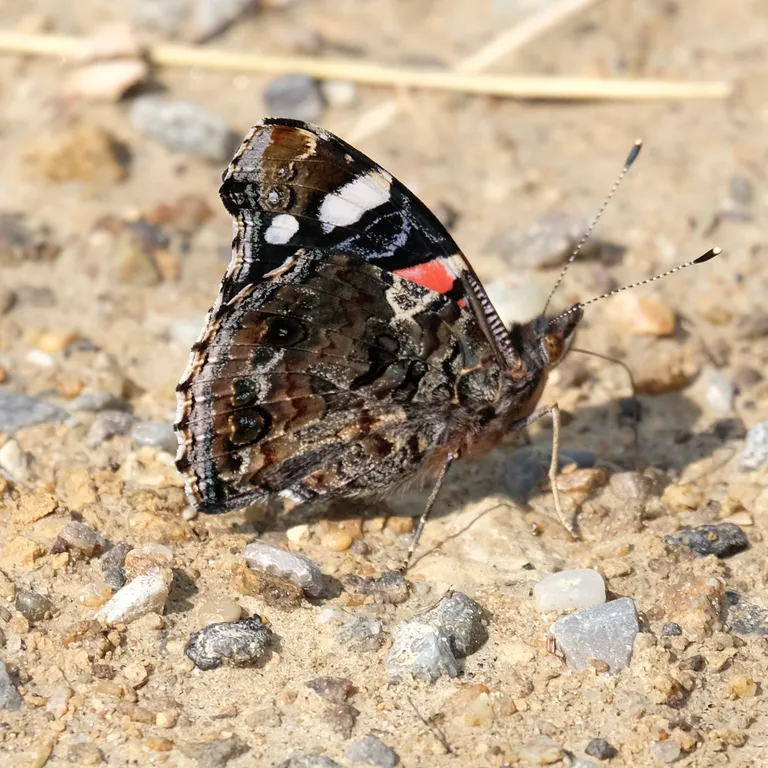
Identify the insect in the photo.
Vanessa atalanta
